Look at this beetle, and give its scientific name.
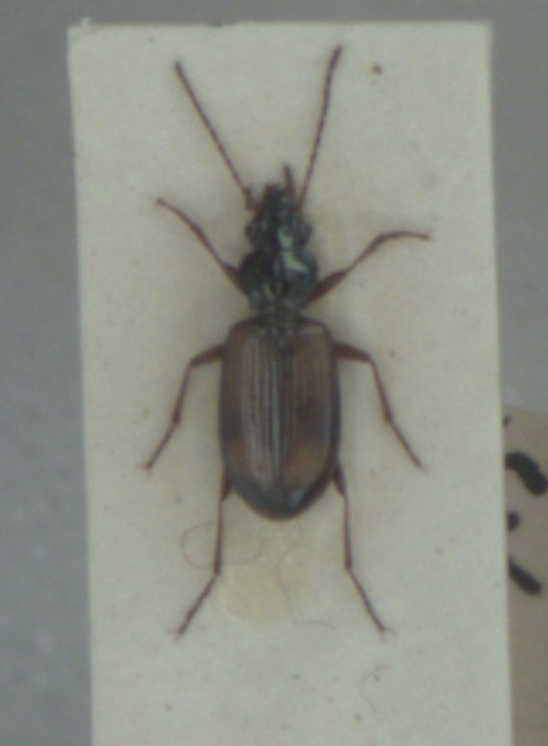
Bembidion saxatile
